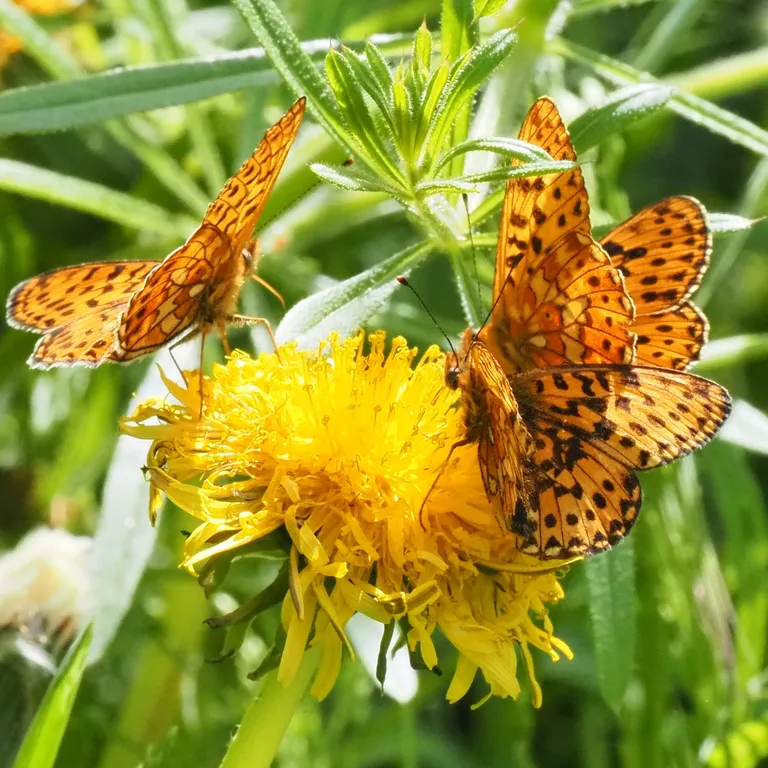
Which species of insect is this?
Boloria euphrosyne (also Clossiana euphrosyne)
